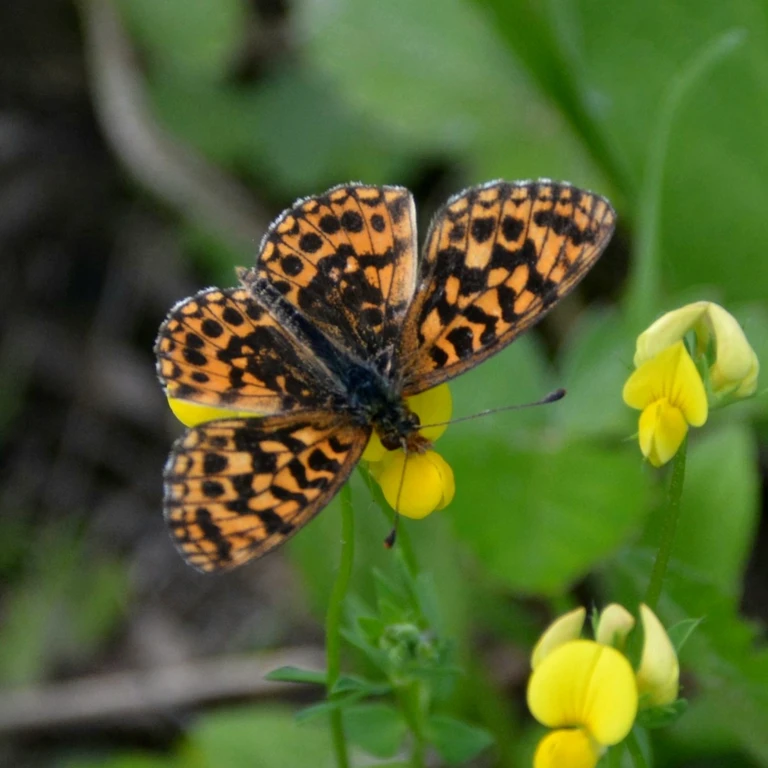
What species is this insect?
Boloria dia
